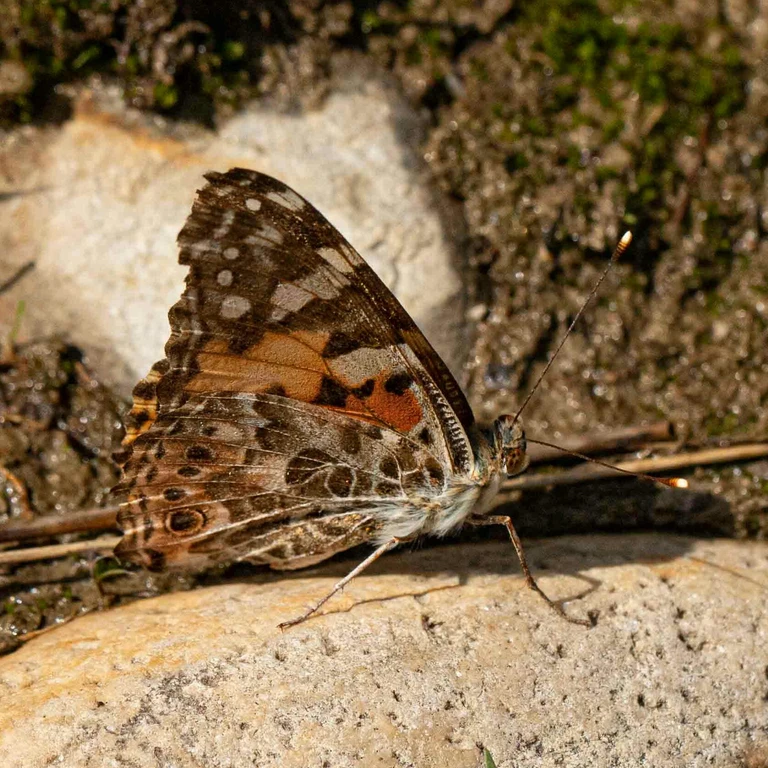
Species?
Vanessa cardui
